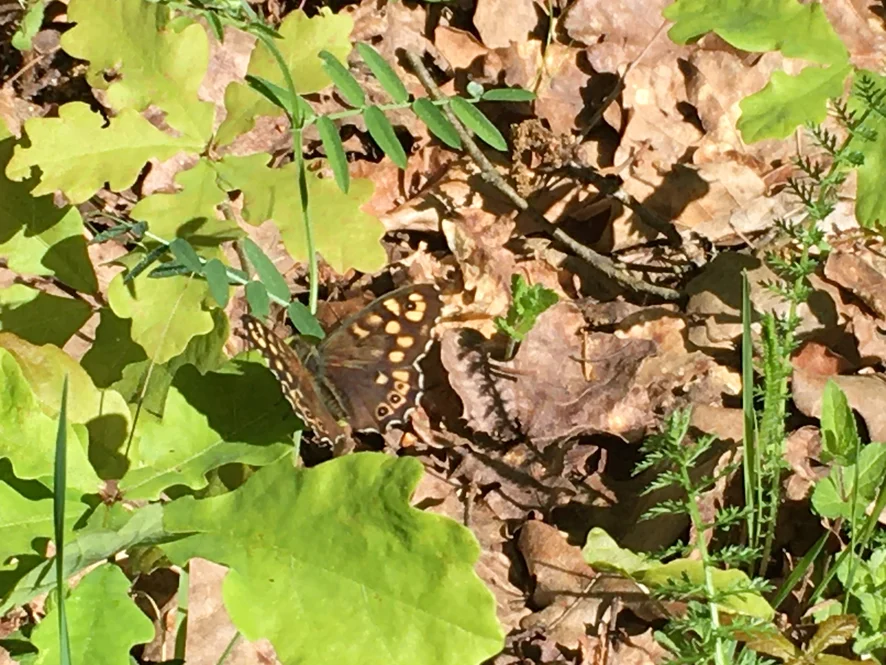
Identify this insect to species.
Pararge aegeria
